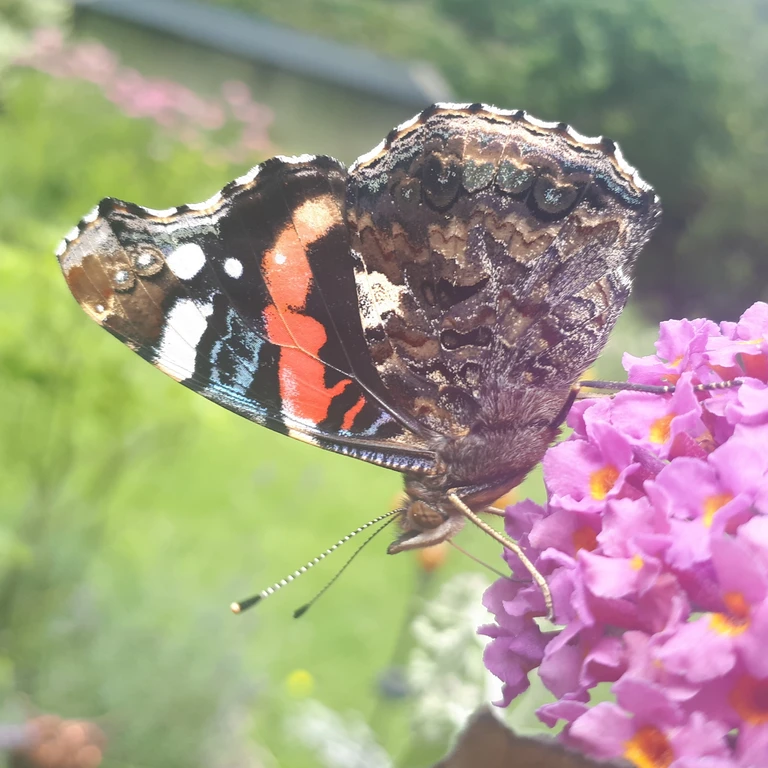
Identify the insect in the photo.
Vanessa atalanta
